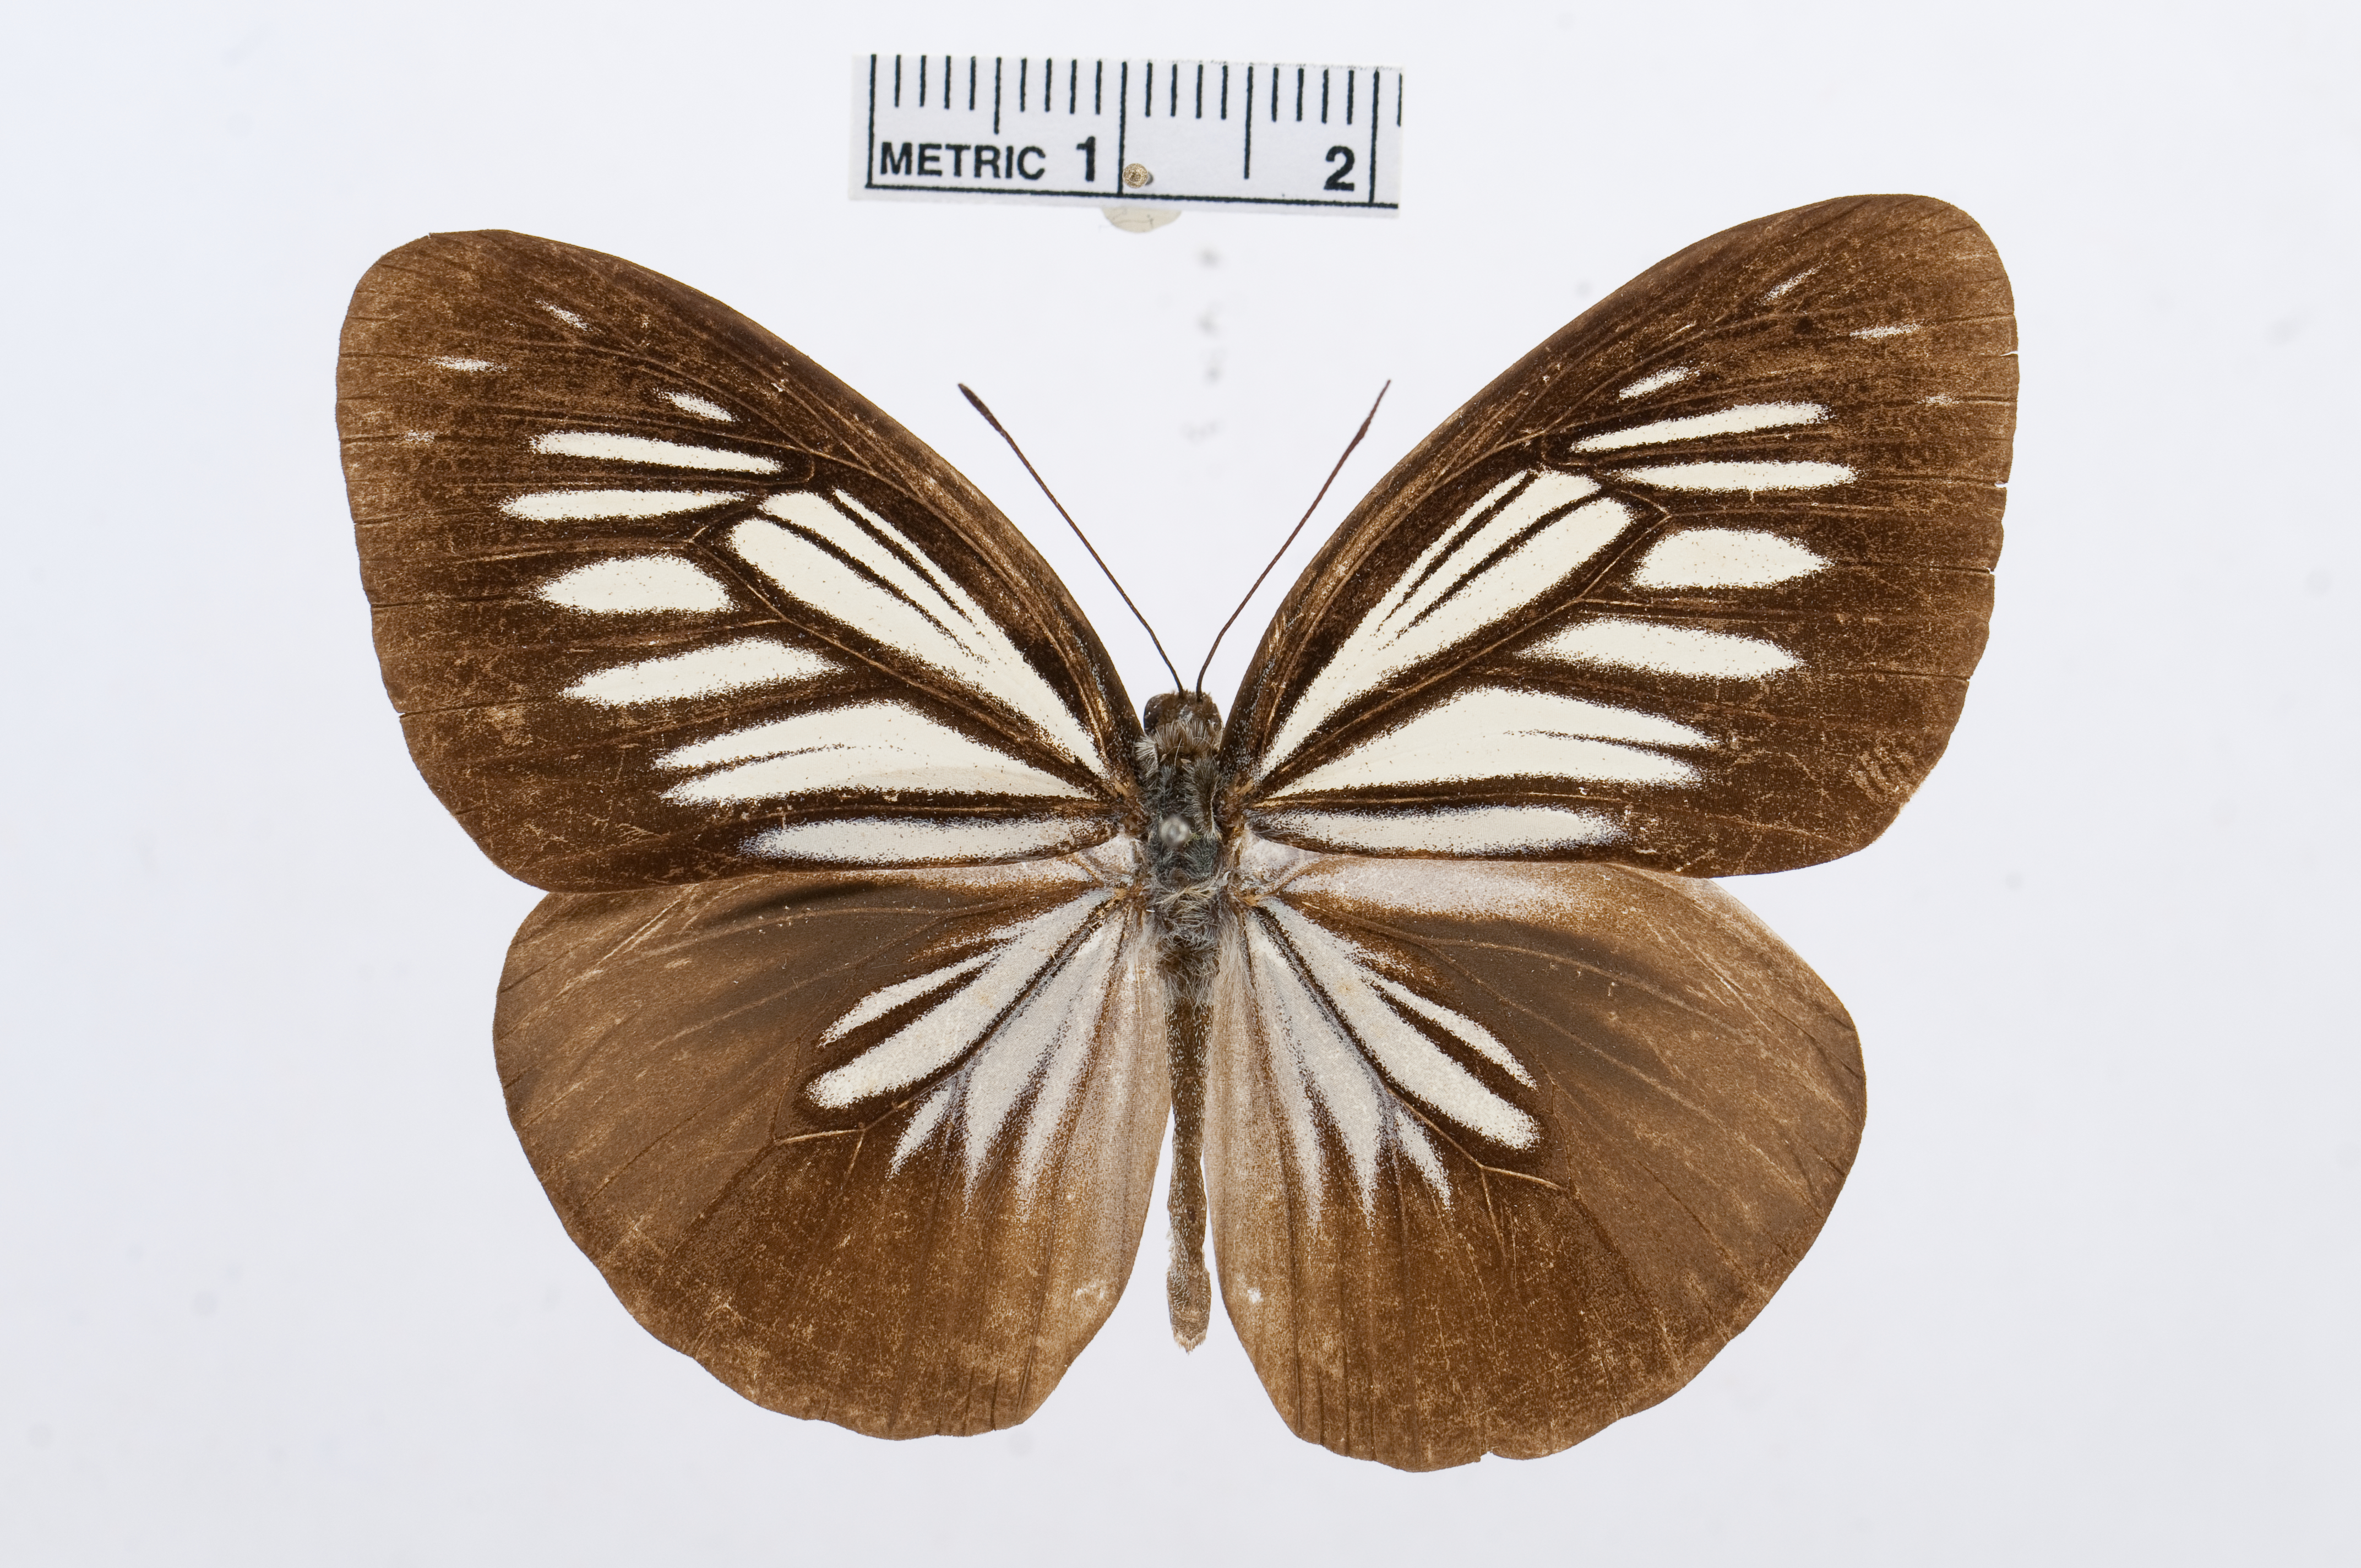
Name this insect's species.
Pareronia argolis
